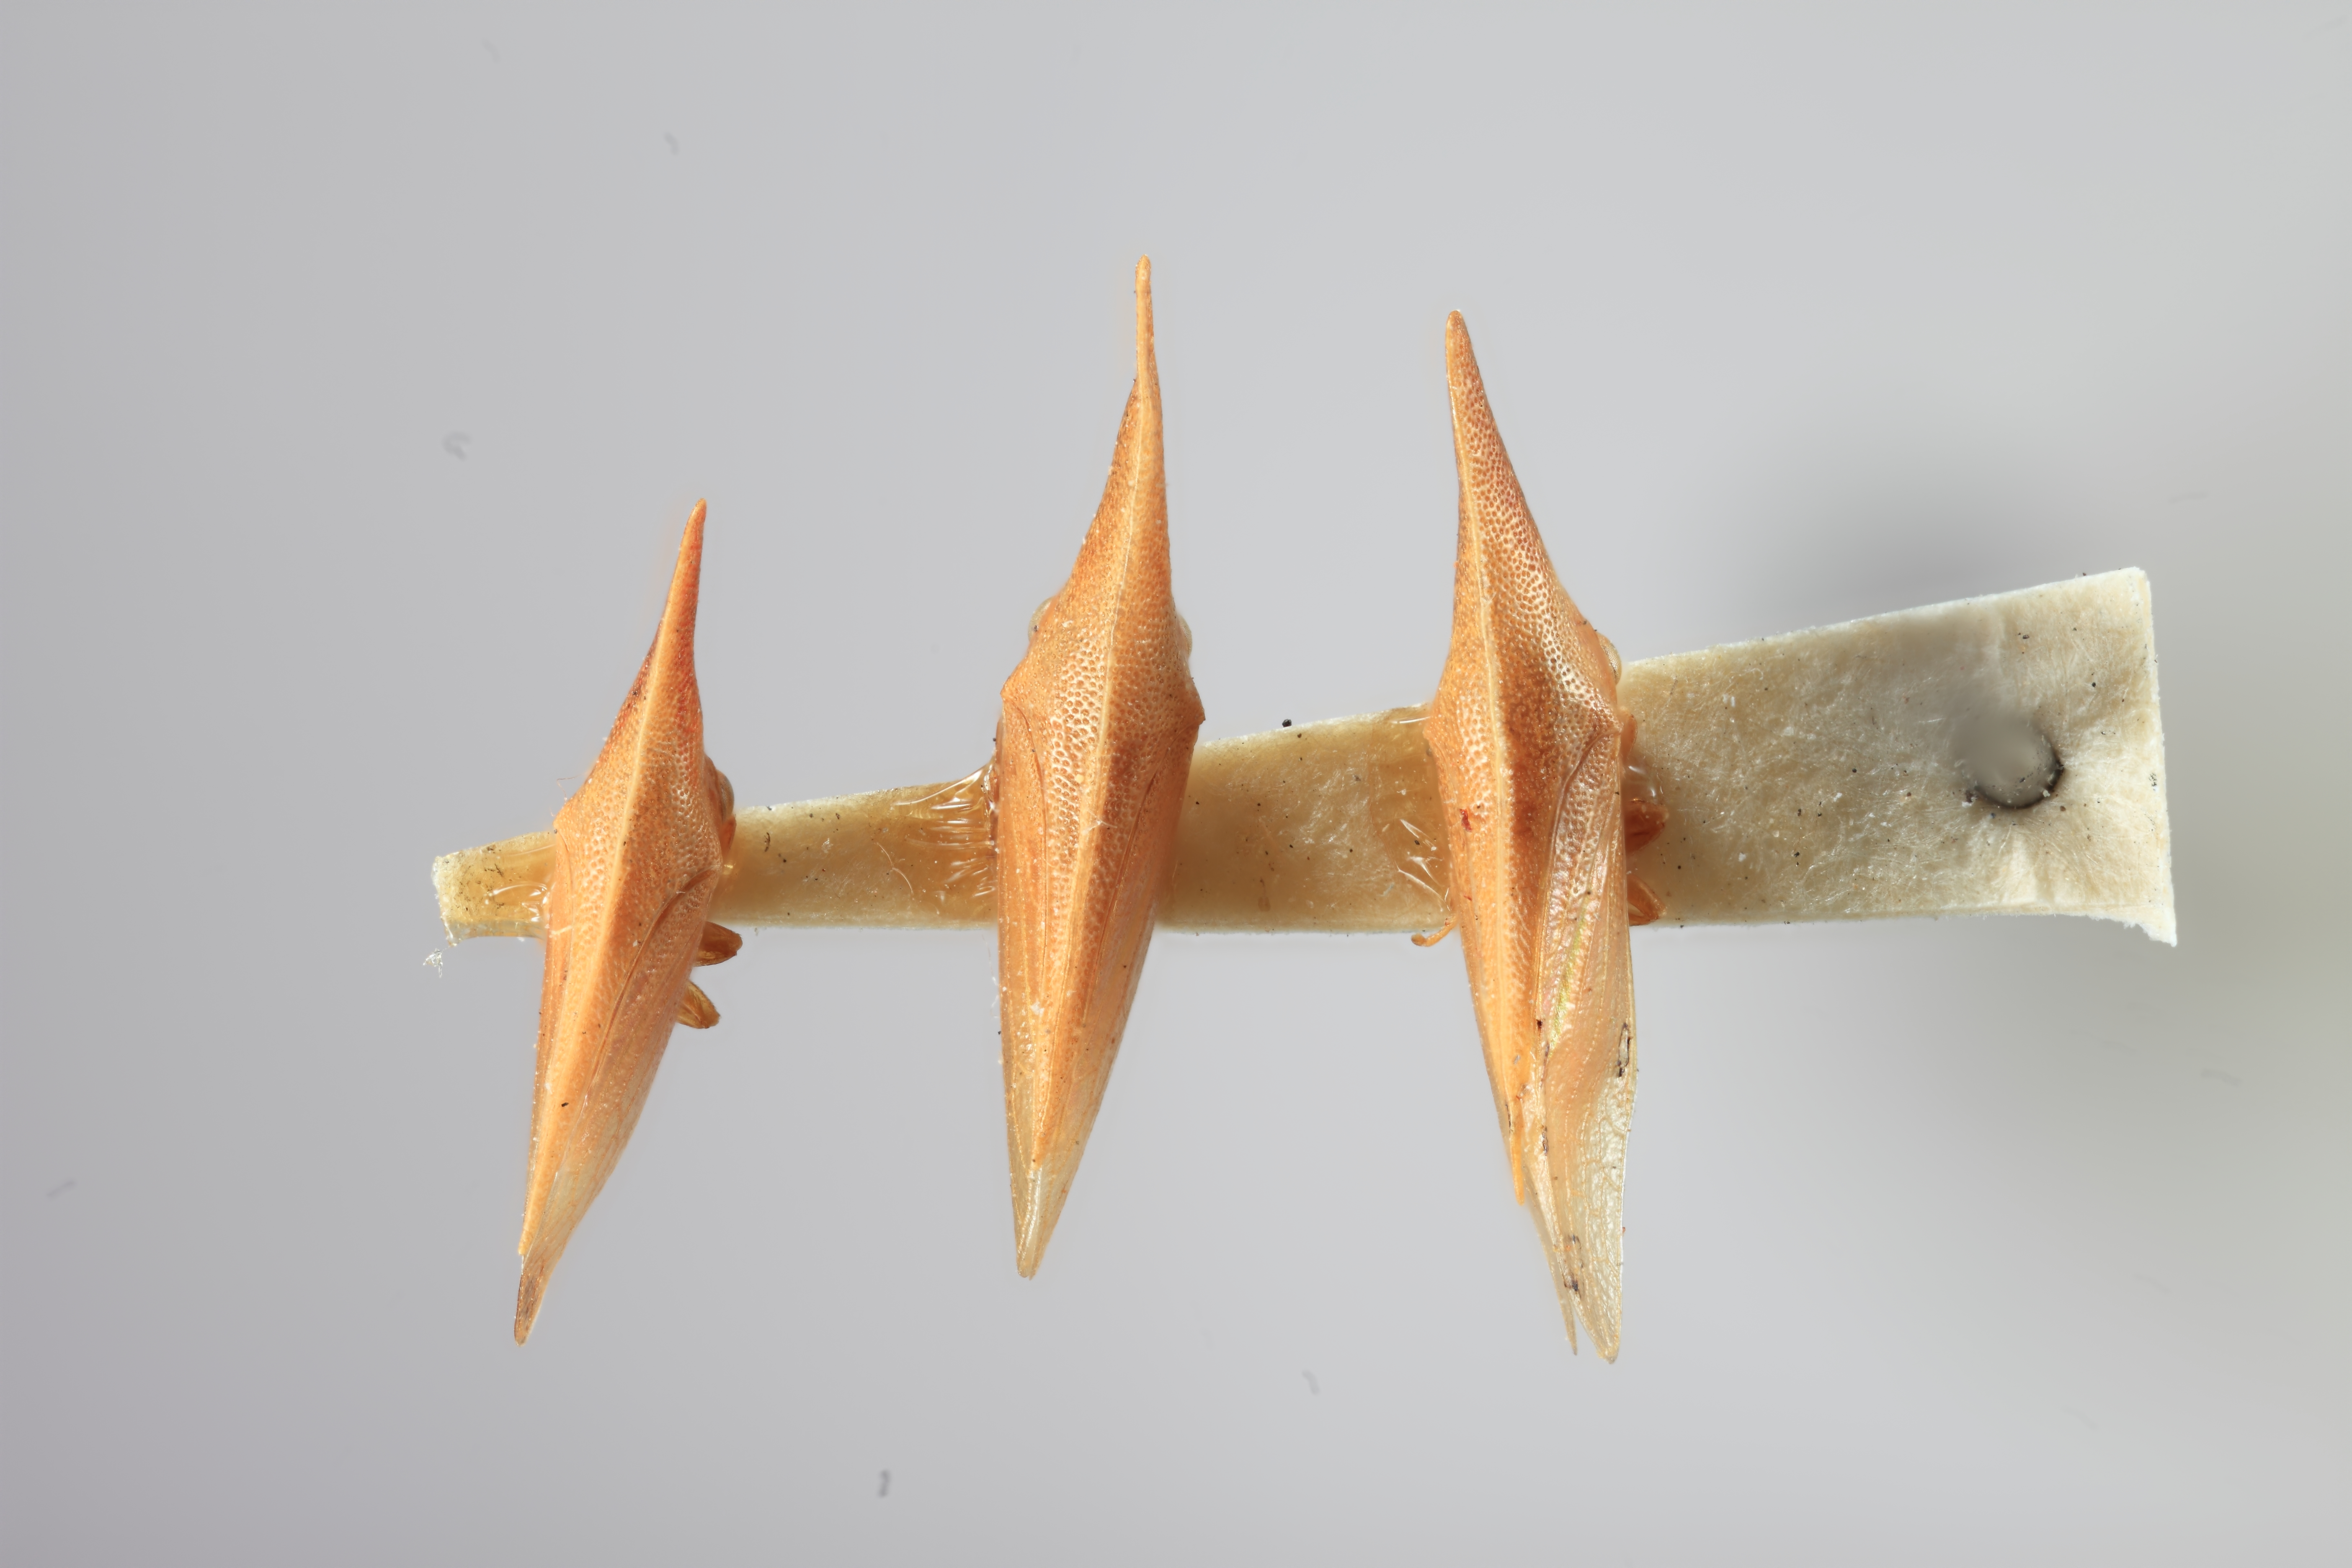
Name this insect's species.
Scalmorphus minutus
